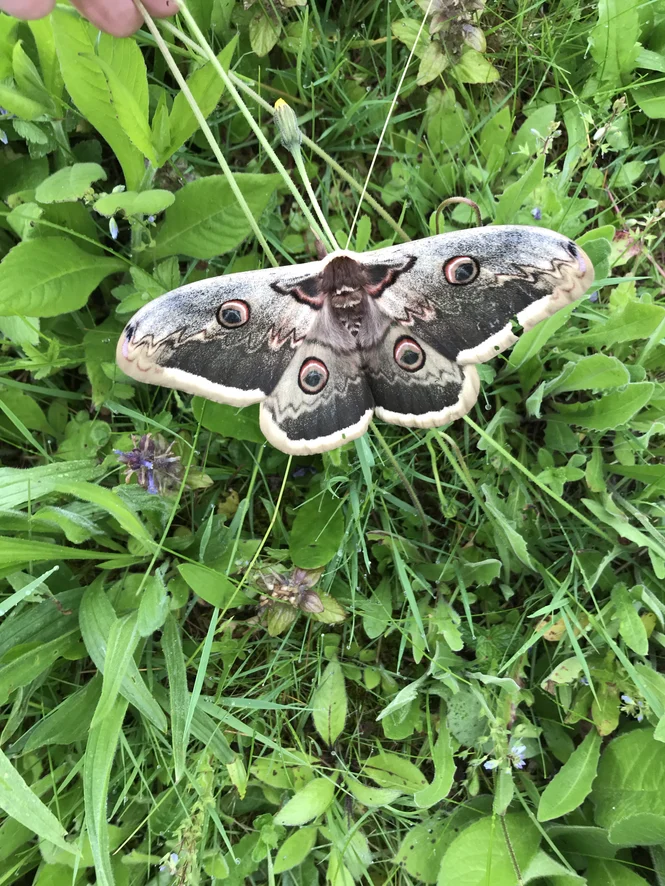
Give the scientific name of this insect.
Saturnia pyri
